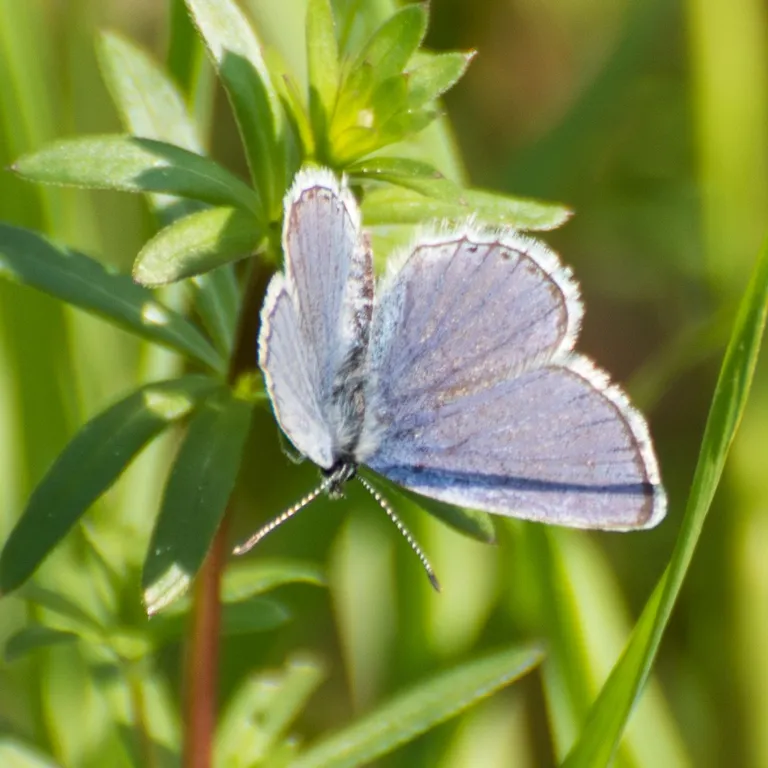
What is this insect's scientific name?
Cupido argiades (also Elkalyce argiades)
